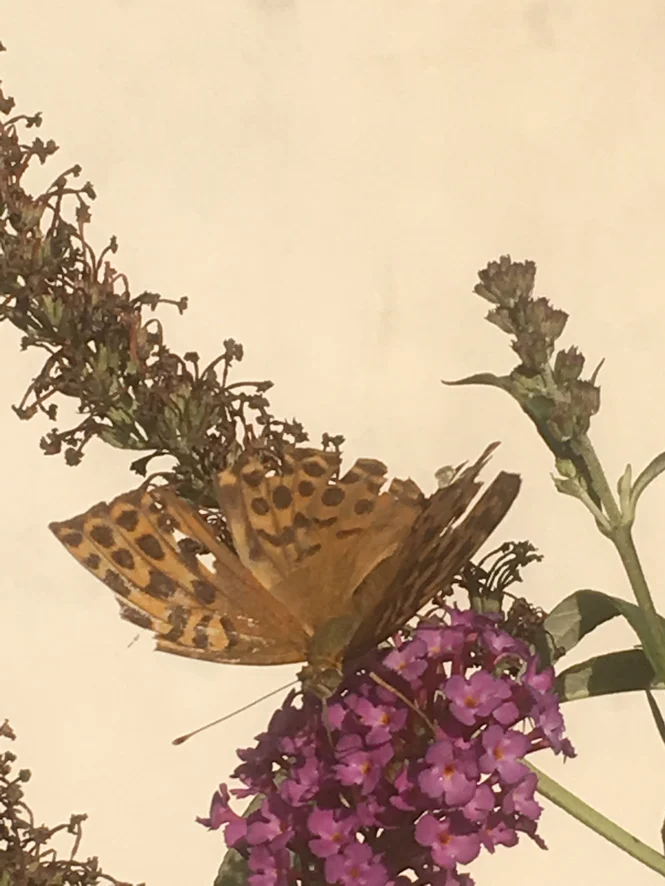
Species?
Argynnis paphia
